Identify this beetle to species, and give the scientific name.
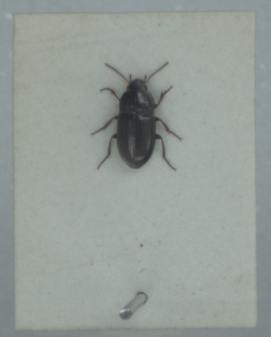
Amara tibialis
